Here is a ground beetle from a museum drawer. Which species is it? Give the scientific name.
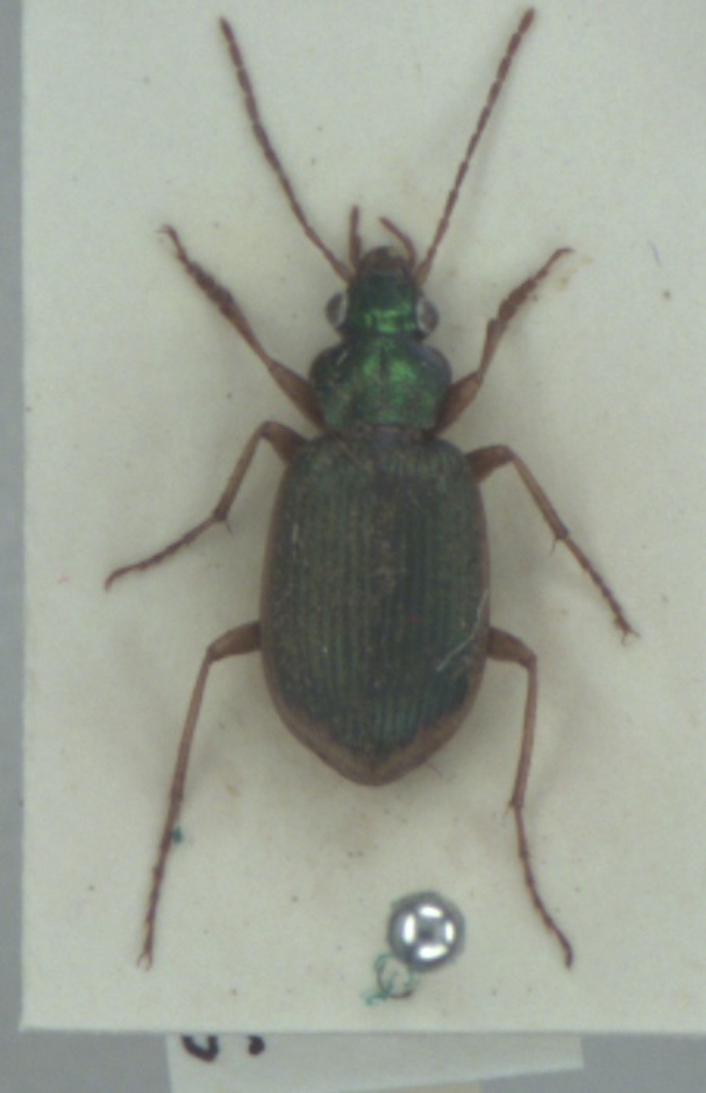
Chlaenius vestitus
